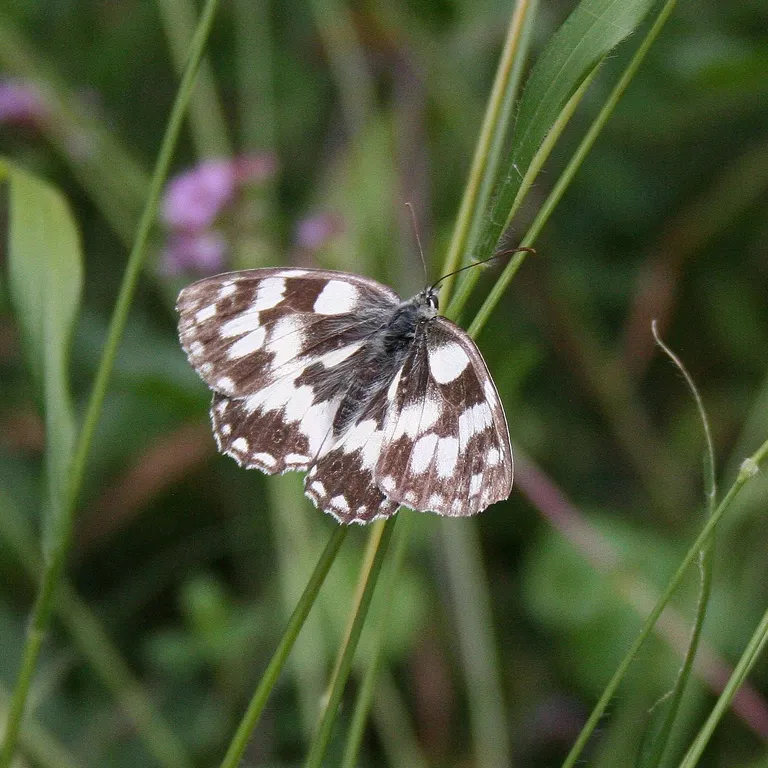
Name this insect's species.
Melanargia galathea
